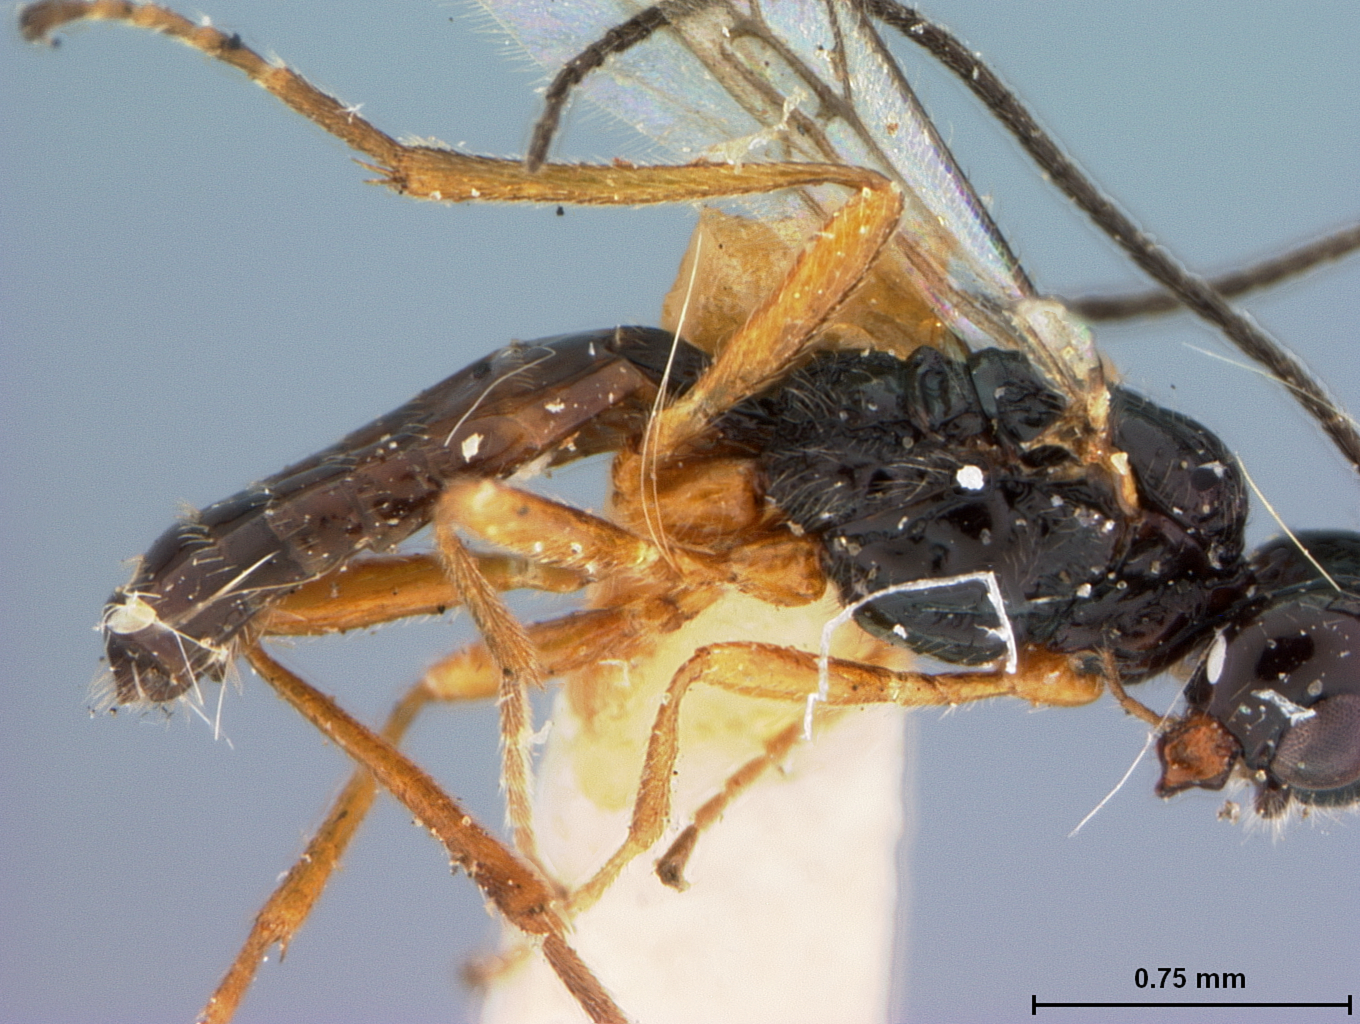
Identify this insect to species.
Phaenocarpa disinguenda
